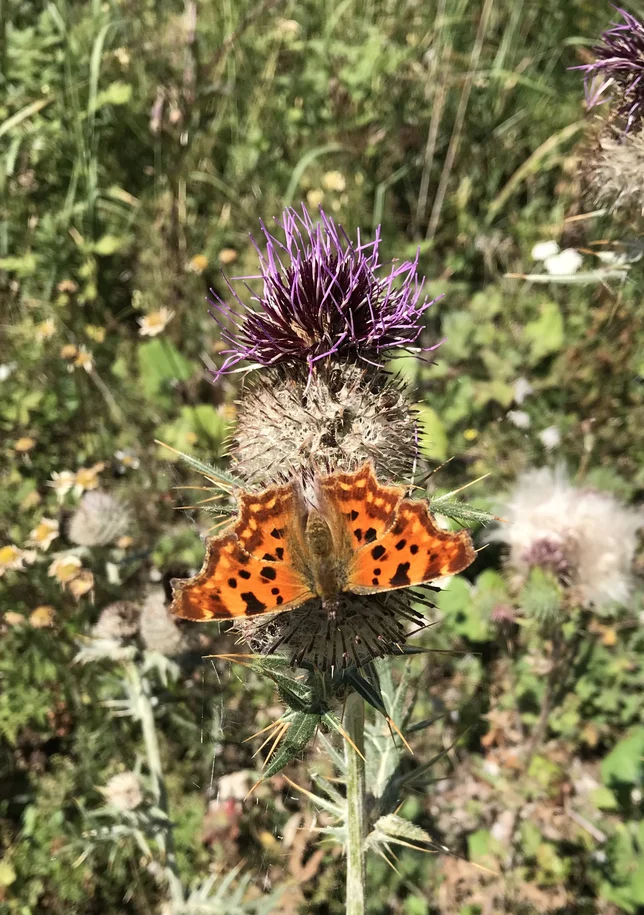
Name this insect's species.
Polygonia c-album
